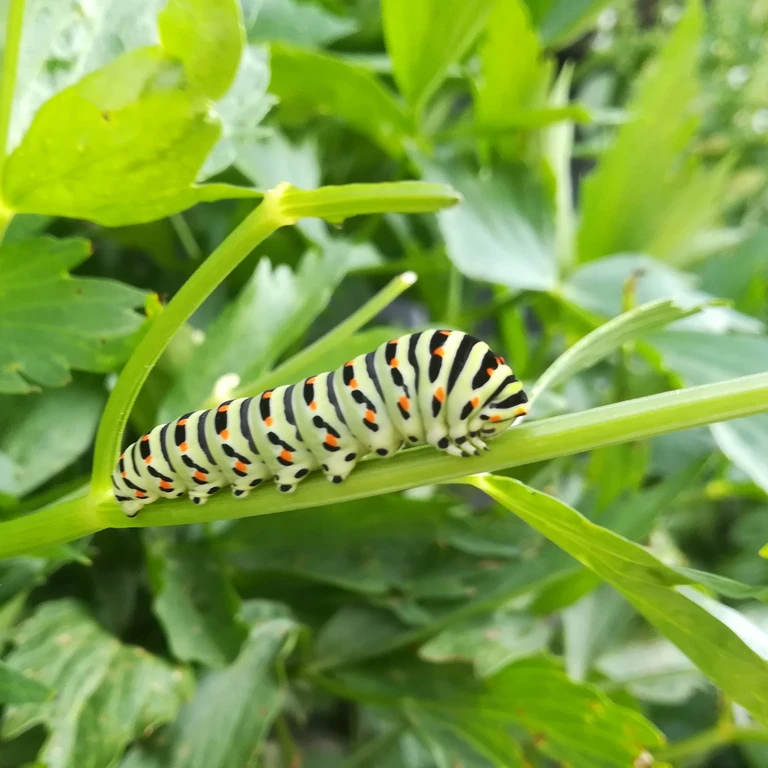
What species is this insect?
Papilio machaon
